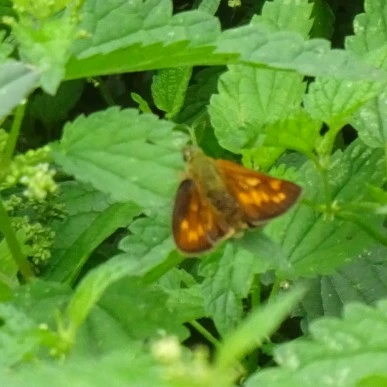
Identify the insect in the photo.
Ochlodes sylvanus (also Ochlodes venata)
